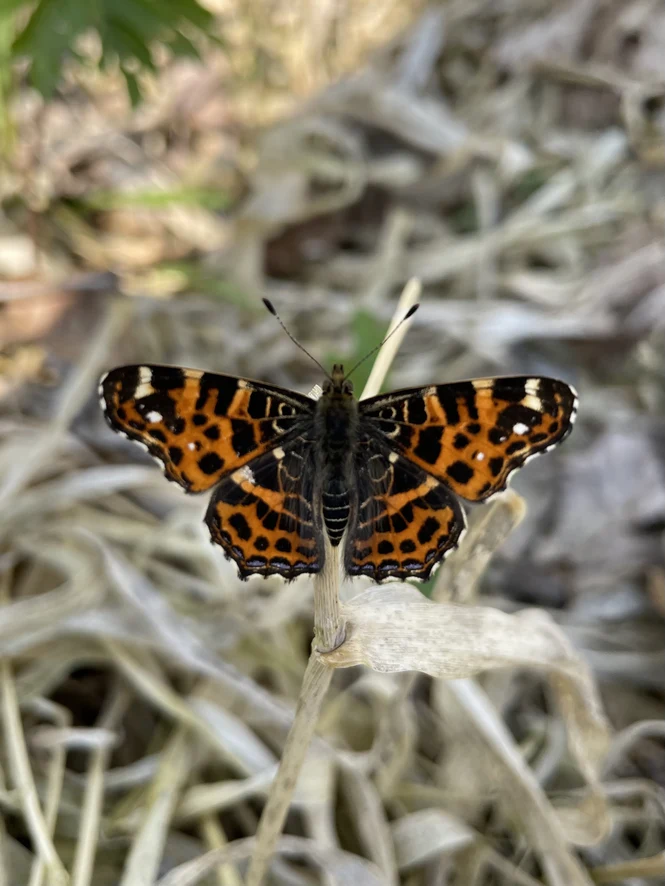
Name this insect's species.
Araschnia levana
